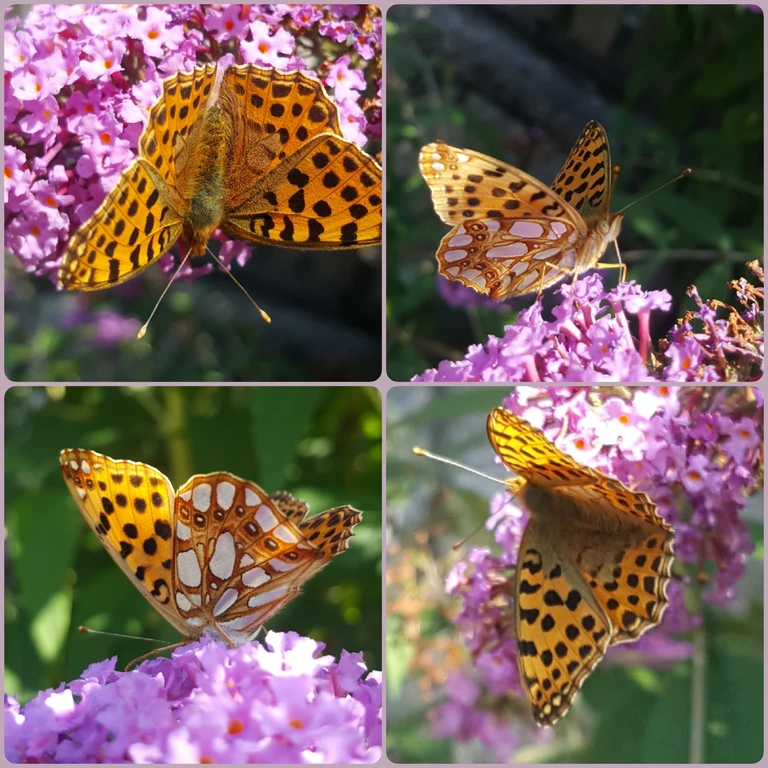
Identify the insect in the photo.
Issoria lathonia
